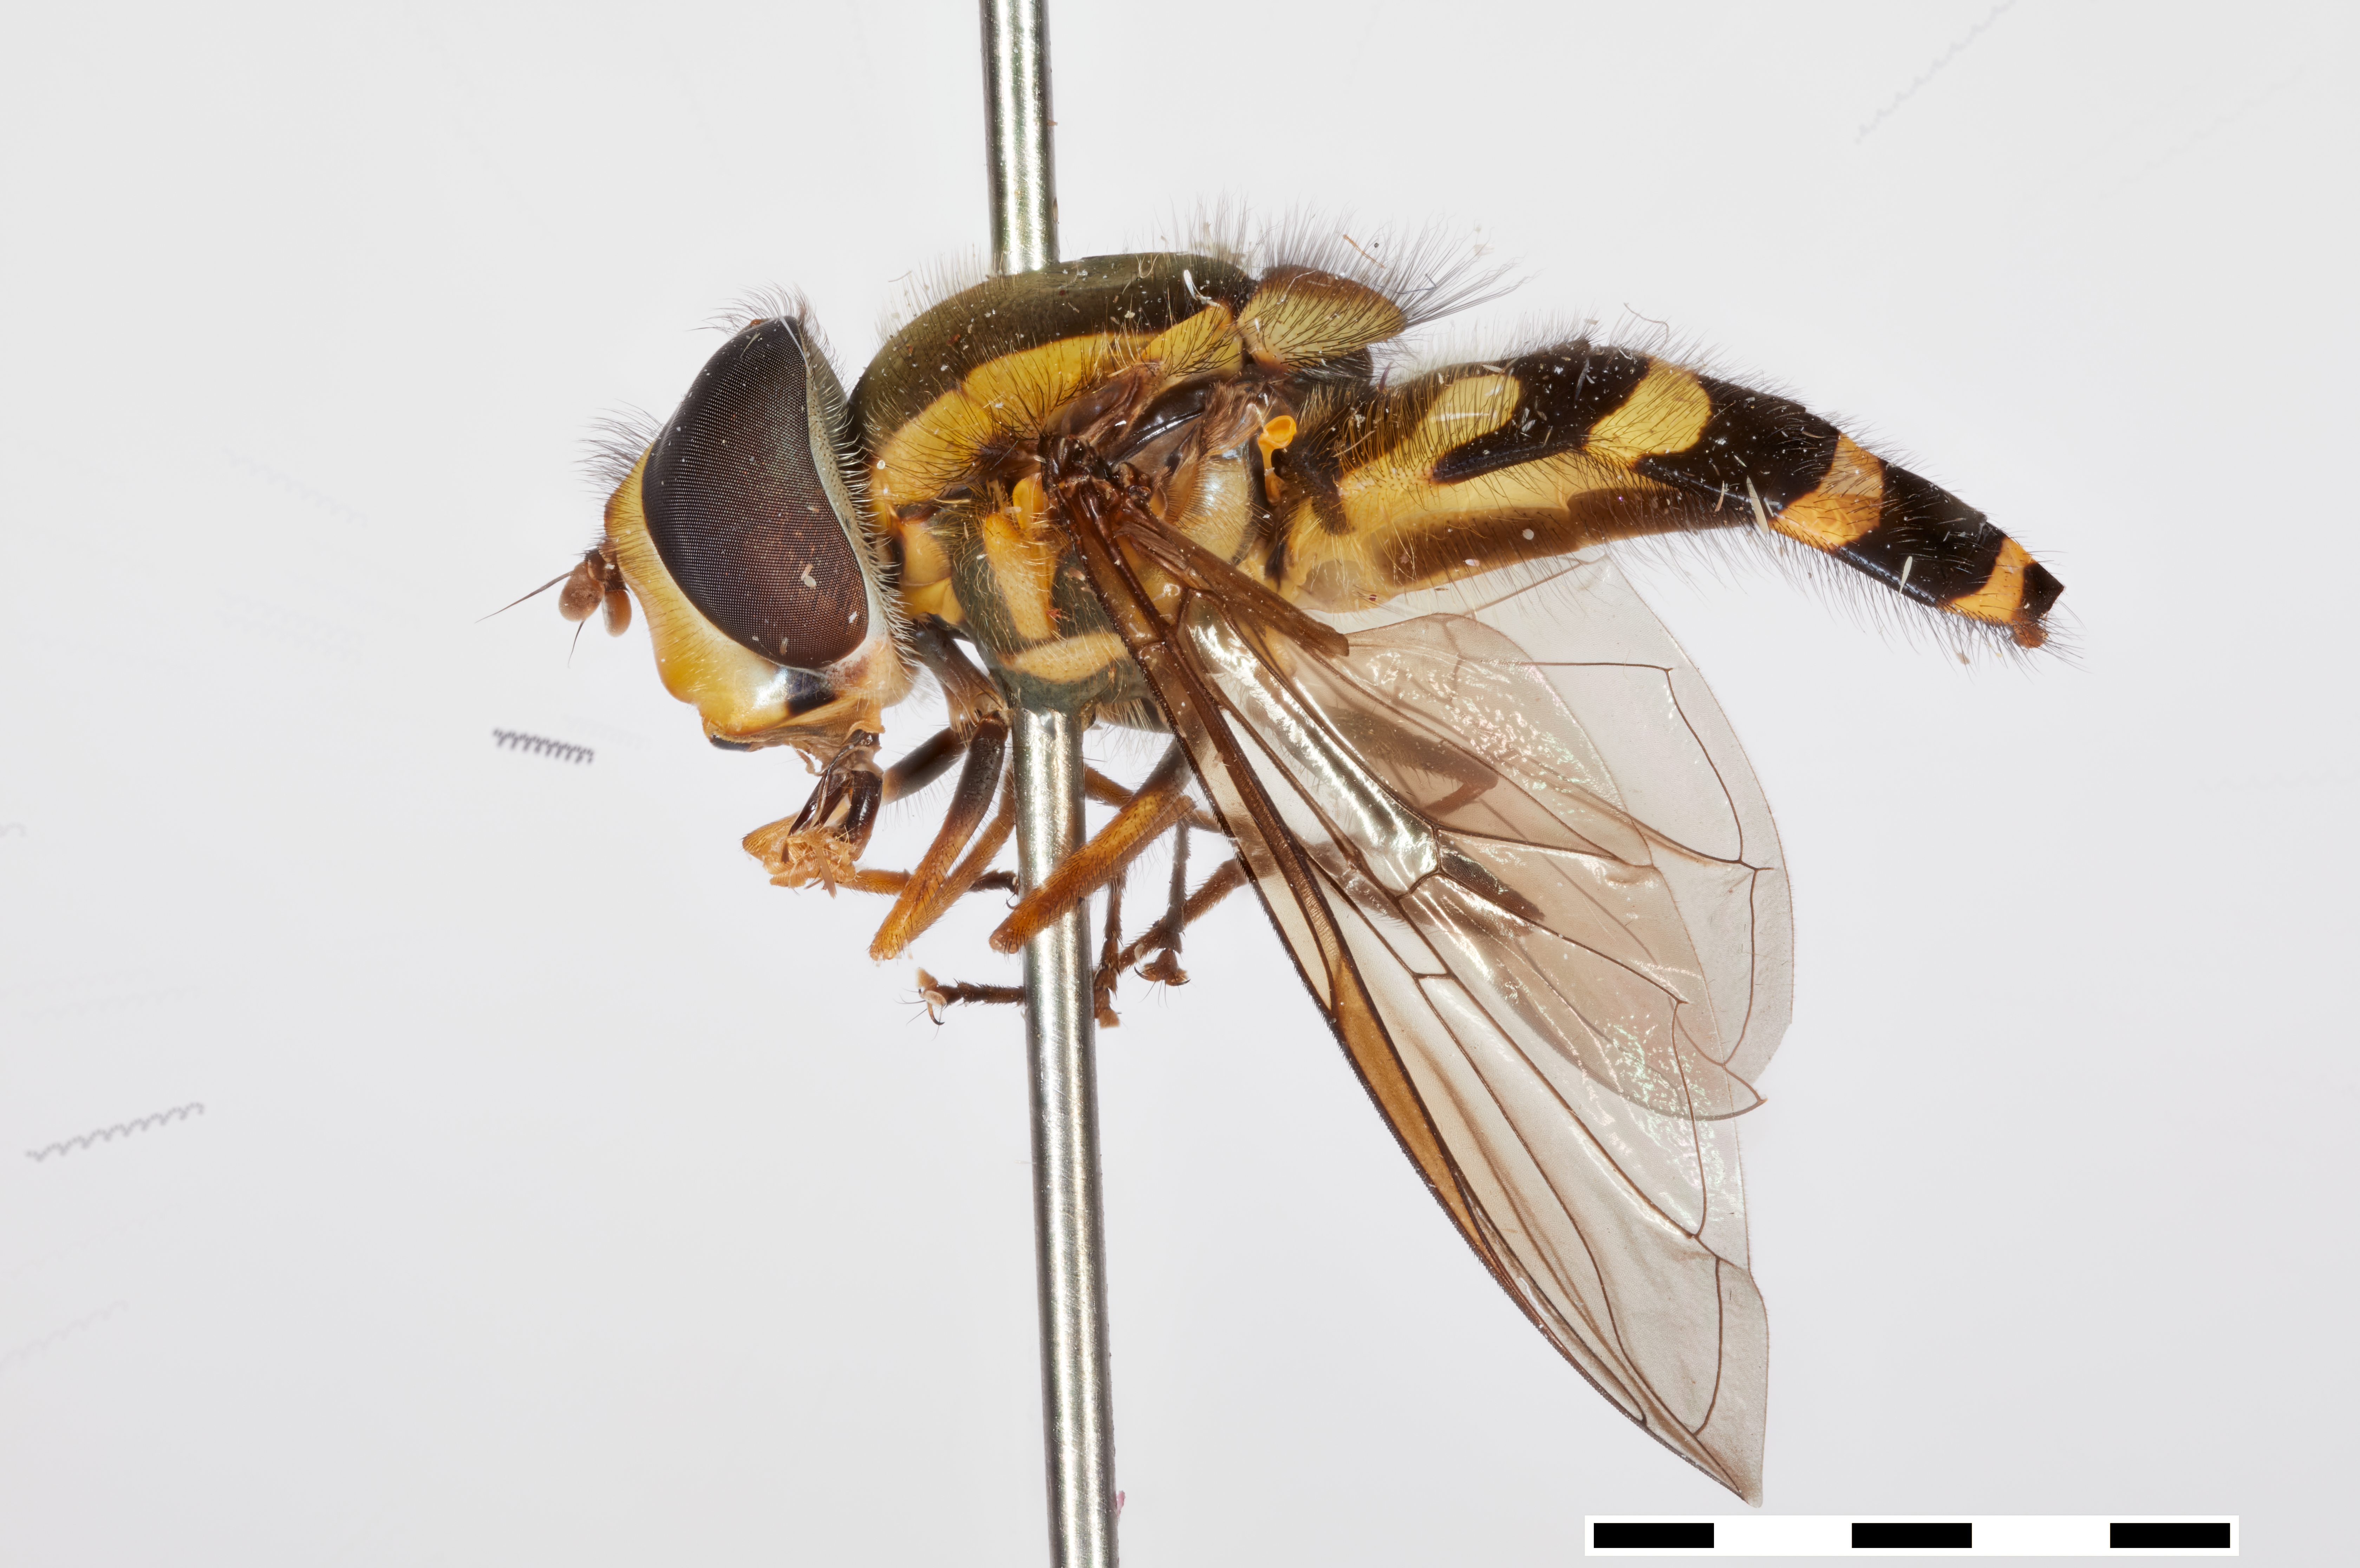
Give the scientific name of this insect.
Citrogramma henryi
